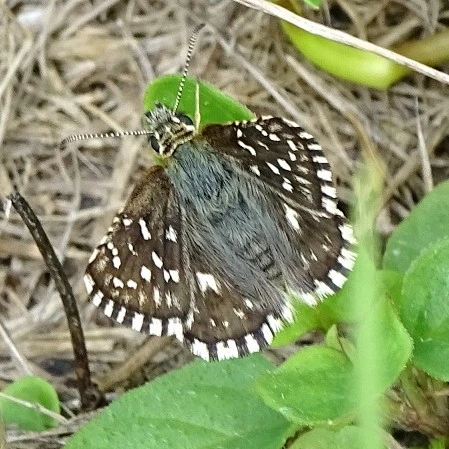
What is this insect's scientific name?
Pyrgus malvae
